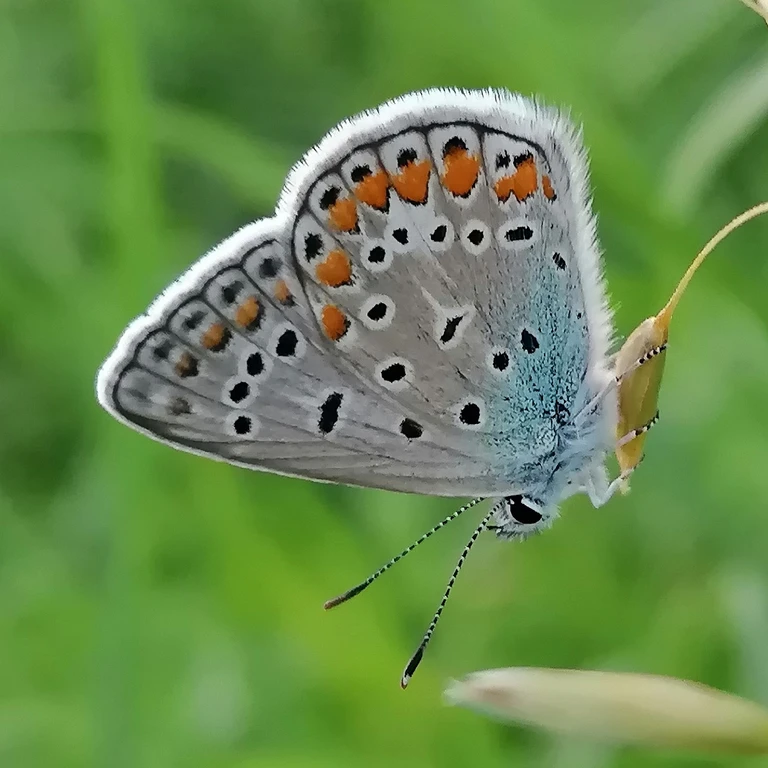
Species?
Polyommatus icarus
